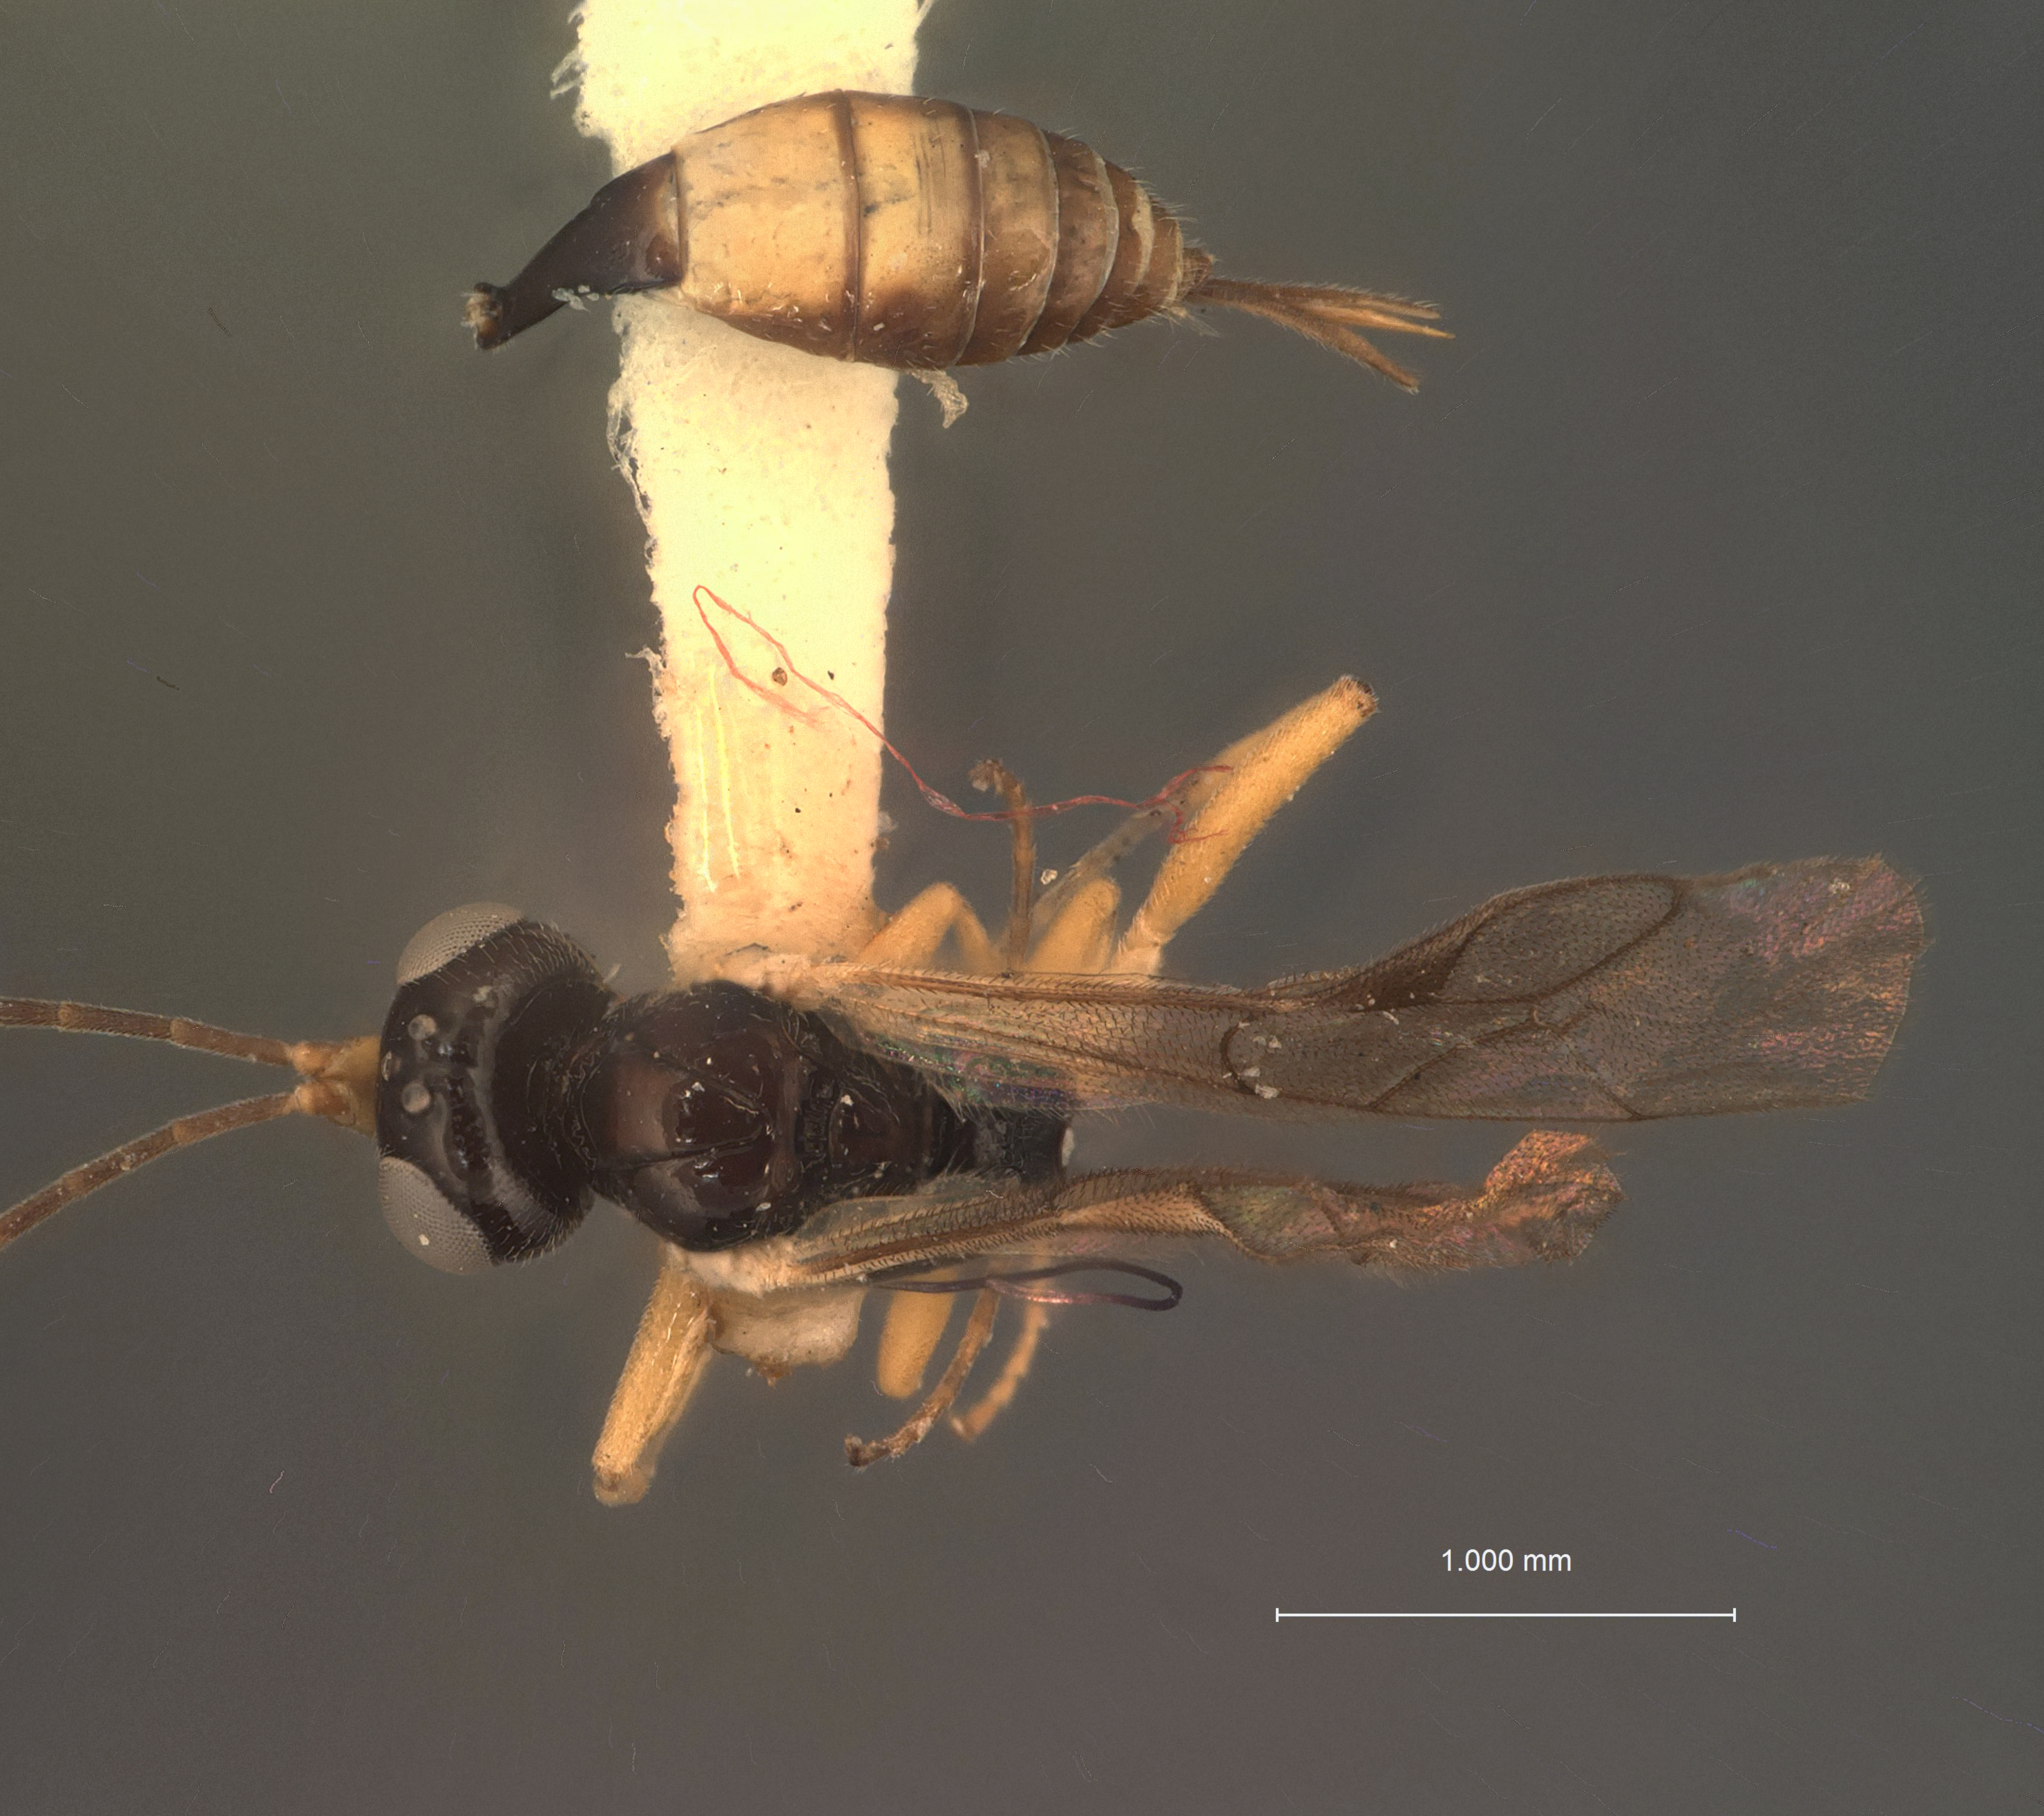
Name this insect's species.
Diatora prodeniae
